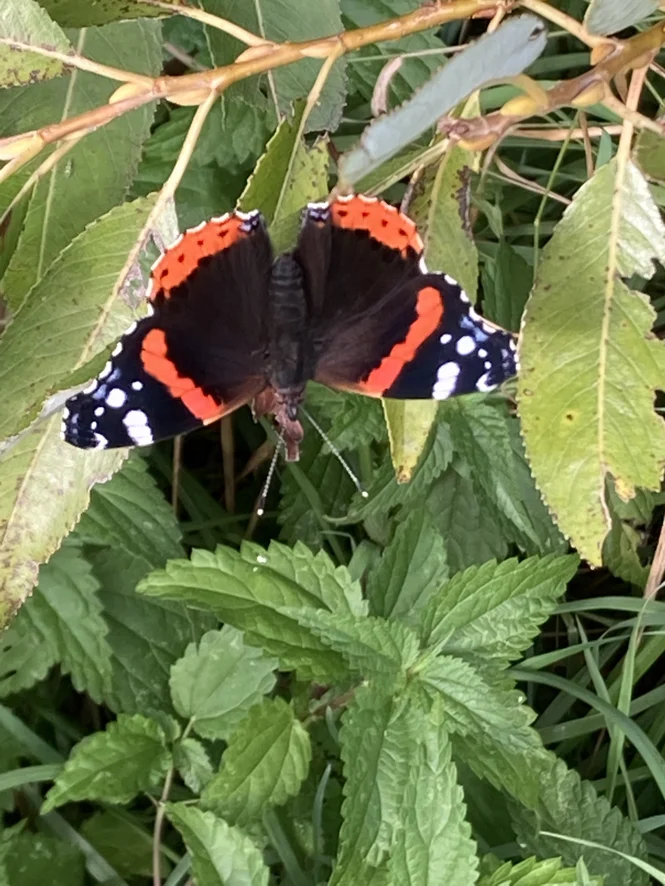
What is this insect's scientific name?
Vanessa atalanta
